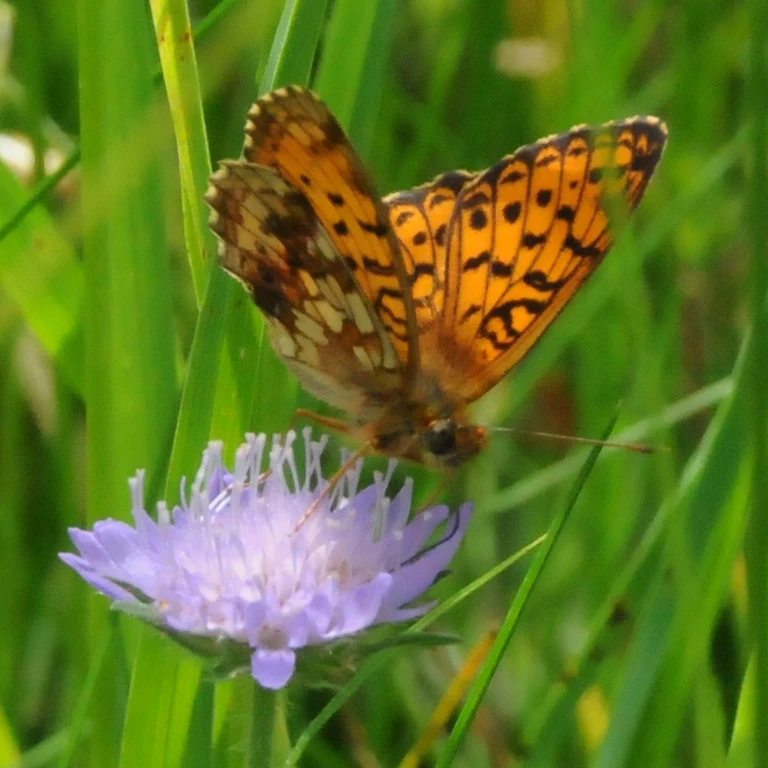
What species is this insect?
Brenthis ino
